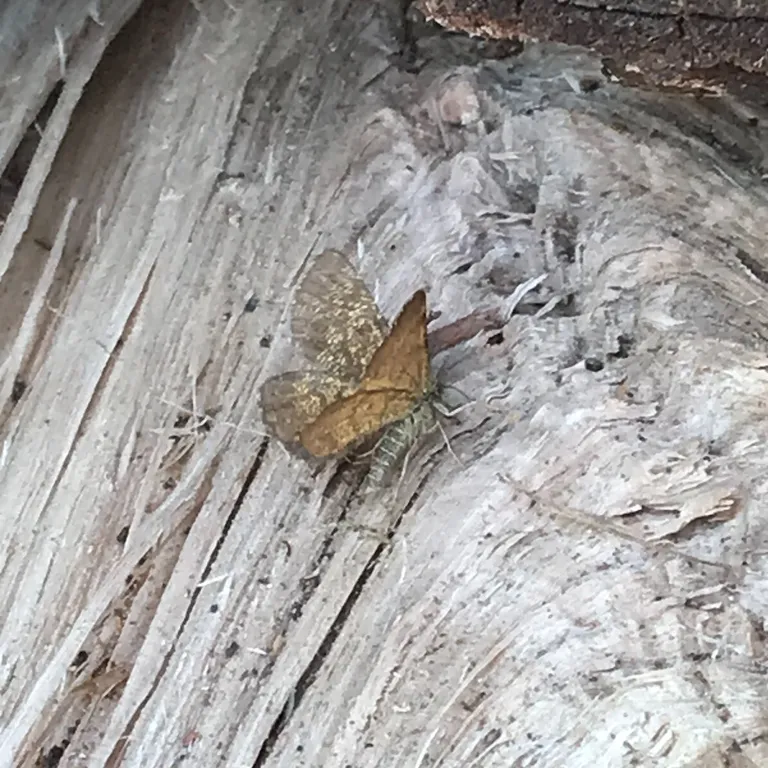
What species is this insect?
Ematurga atomaria
